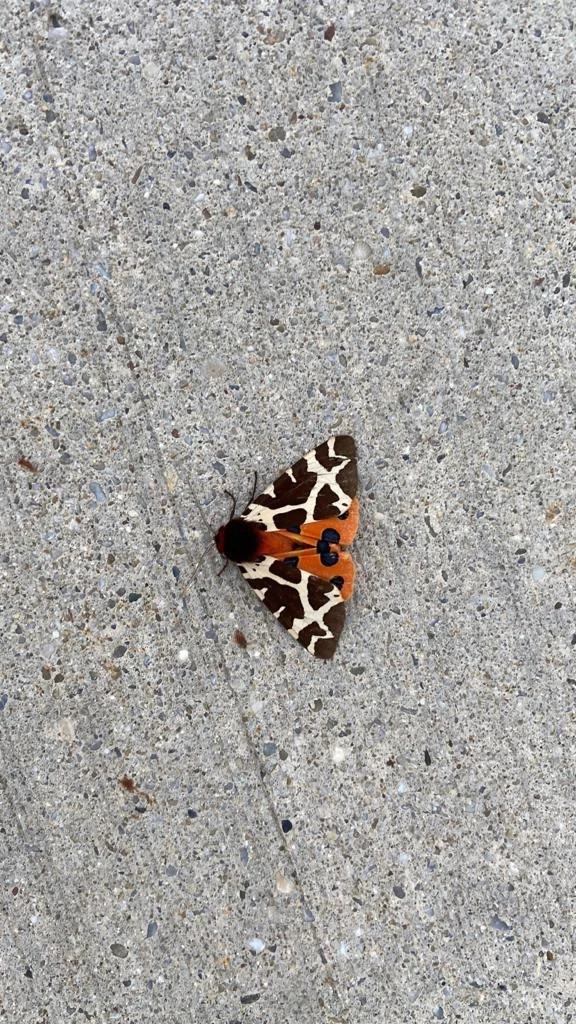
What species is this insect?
Arctia caja
